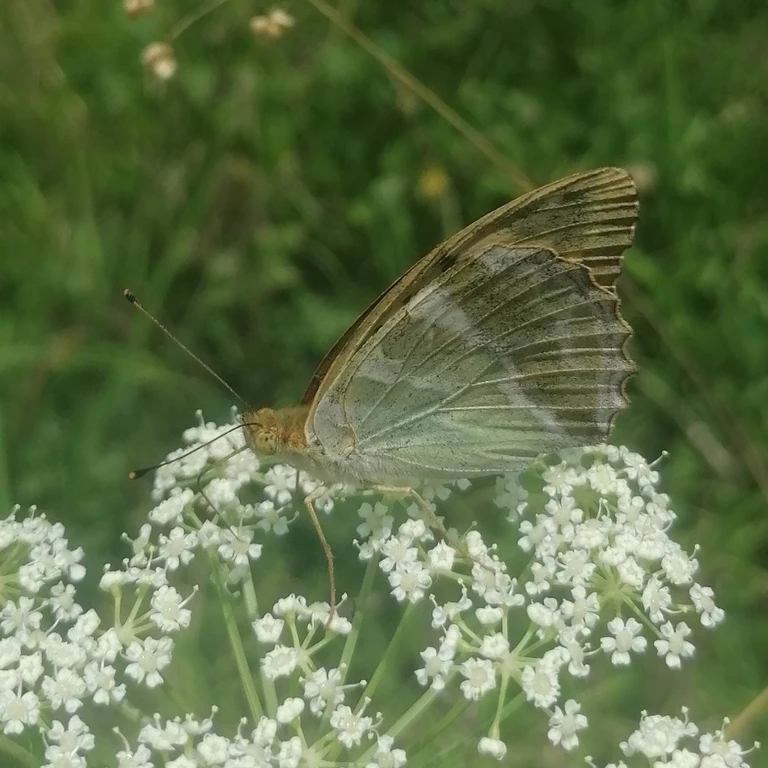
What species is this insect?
Argynnis paphia
